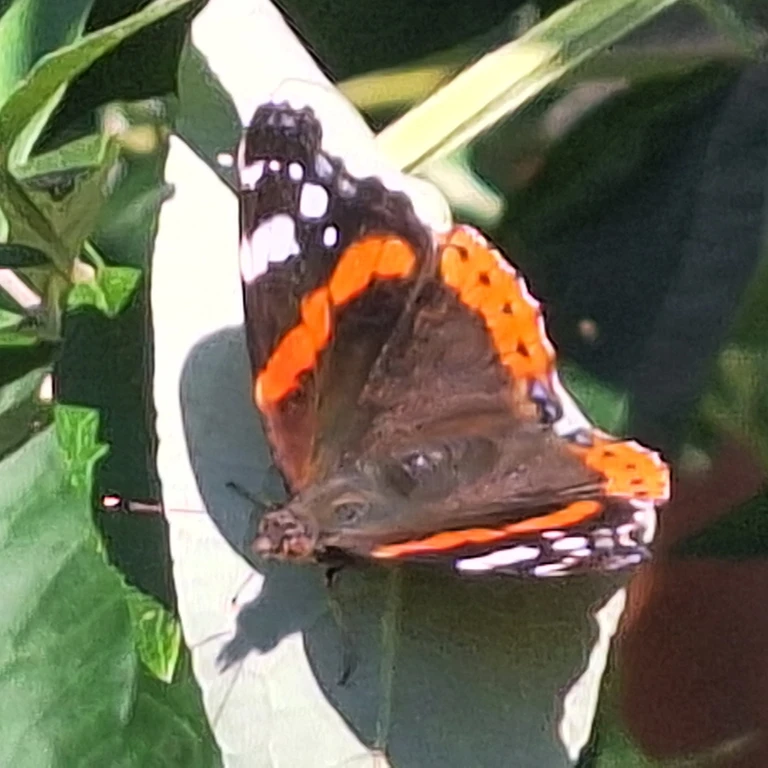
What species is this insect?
Vanessa atalanta
